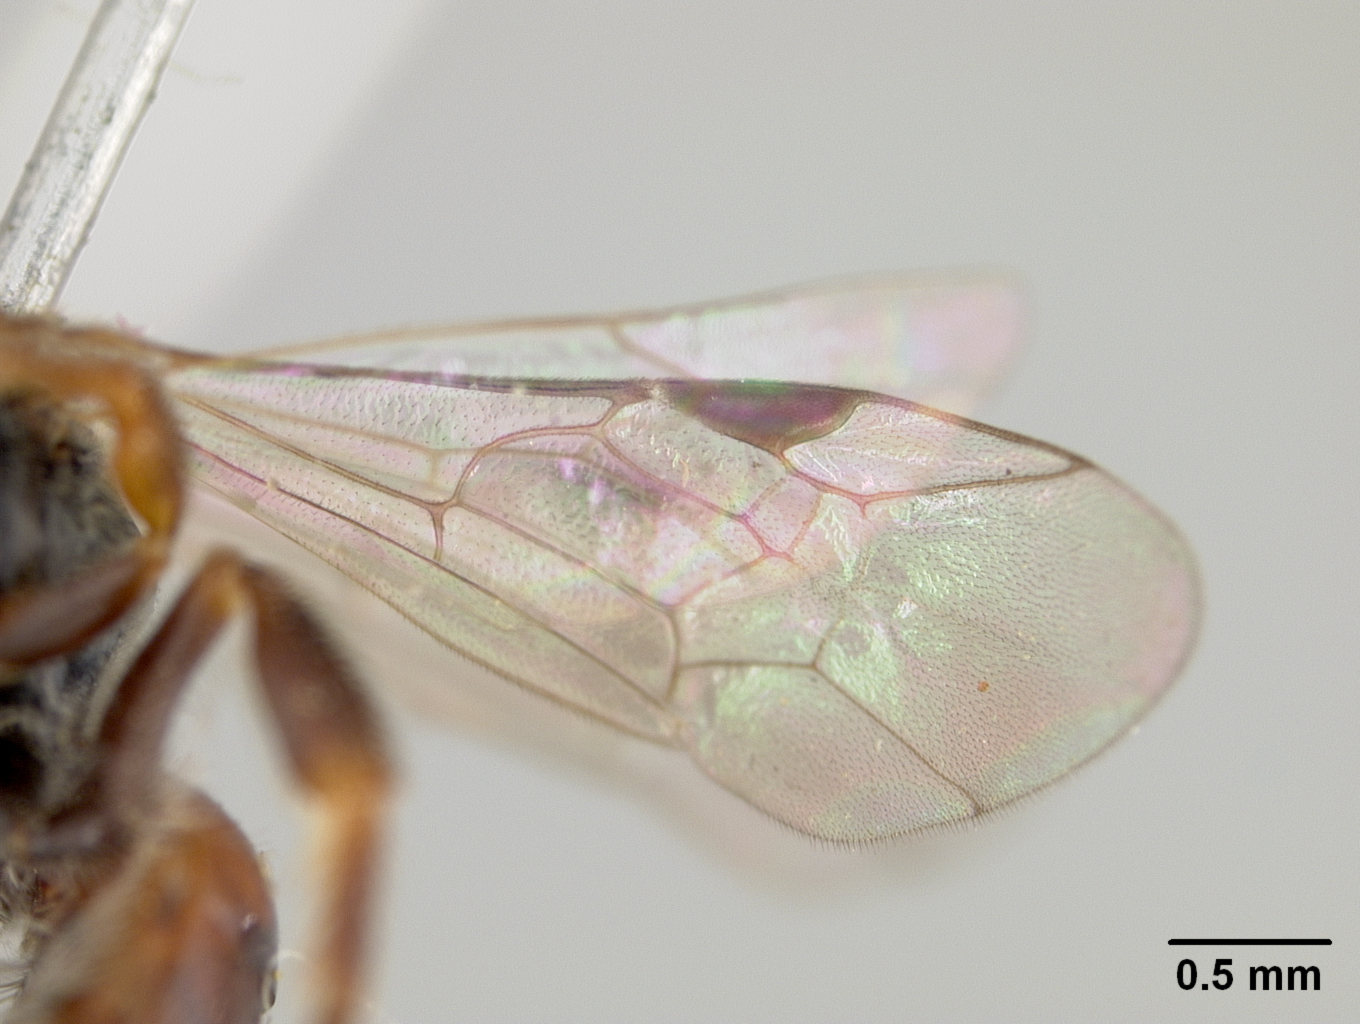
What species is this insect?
Halictus brisbanensis
